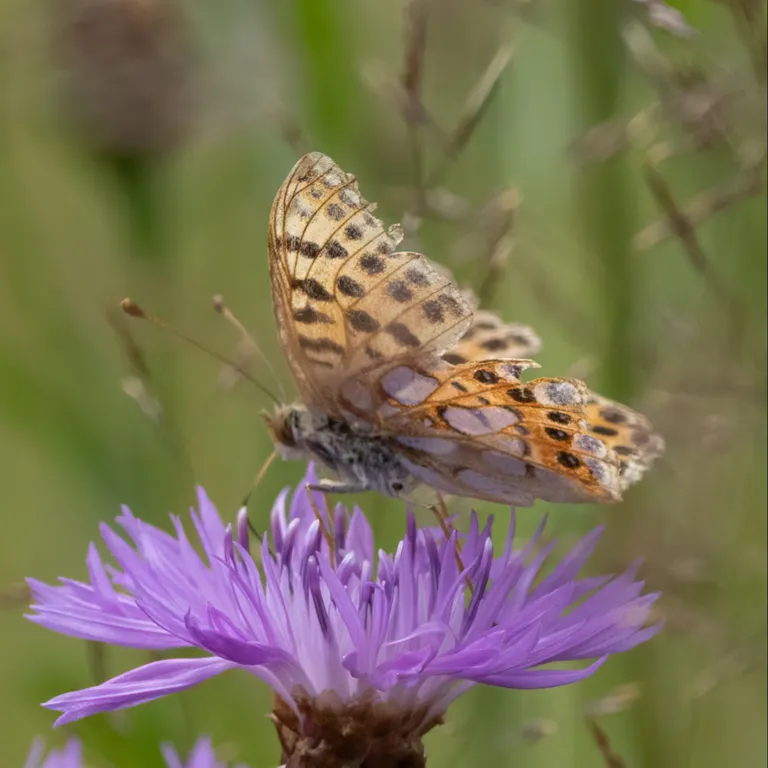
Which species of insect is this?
Issoria lathonia
